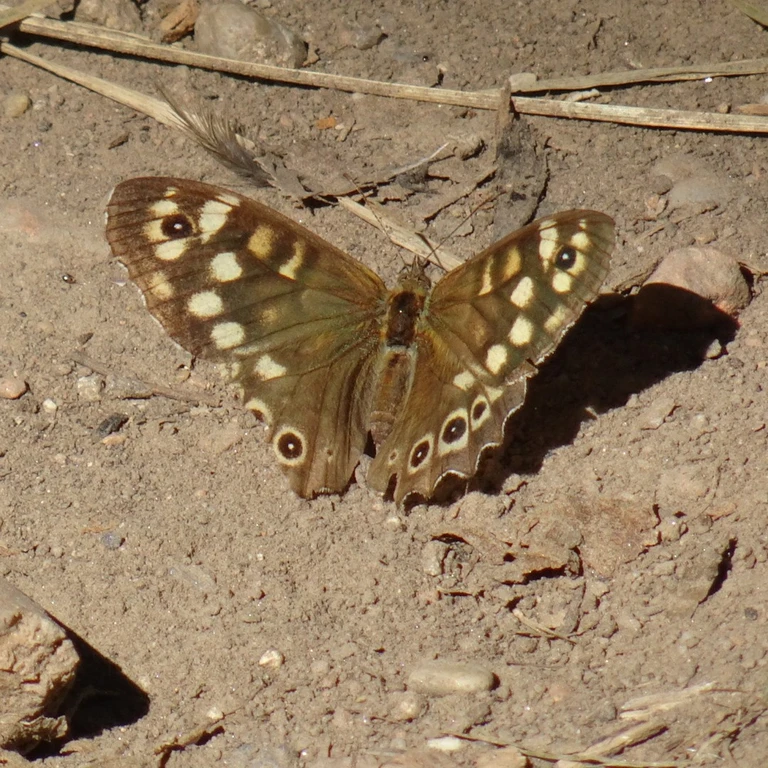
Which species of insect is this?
Pararge aegeria
